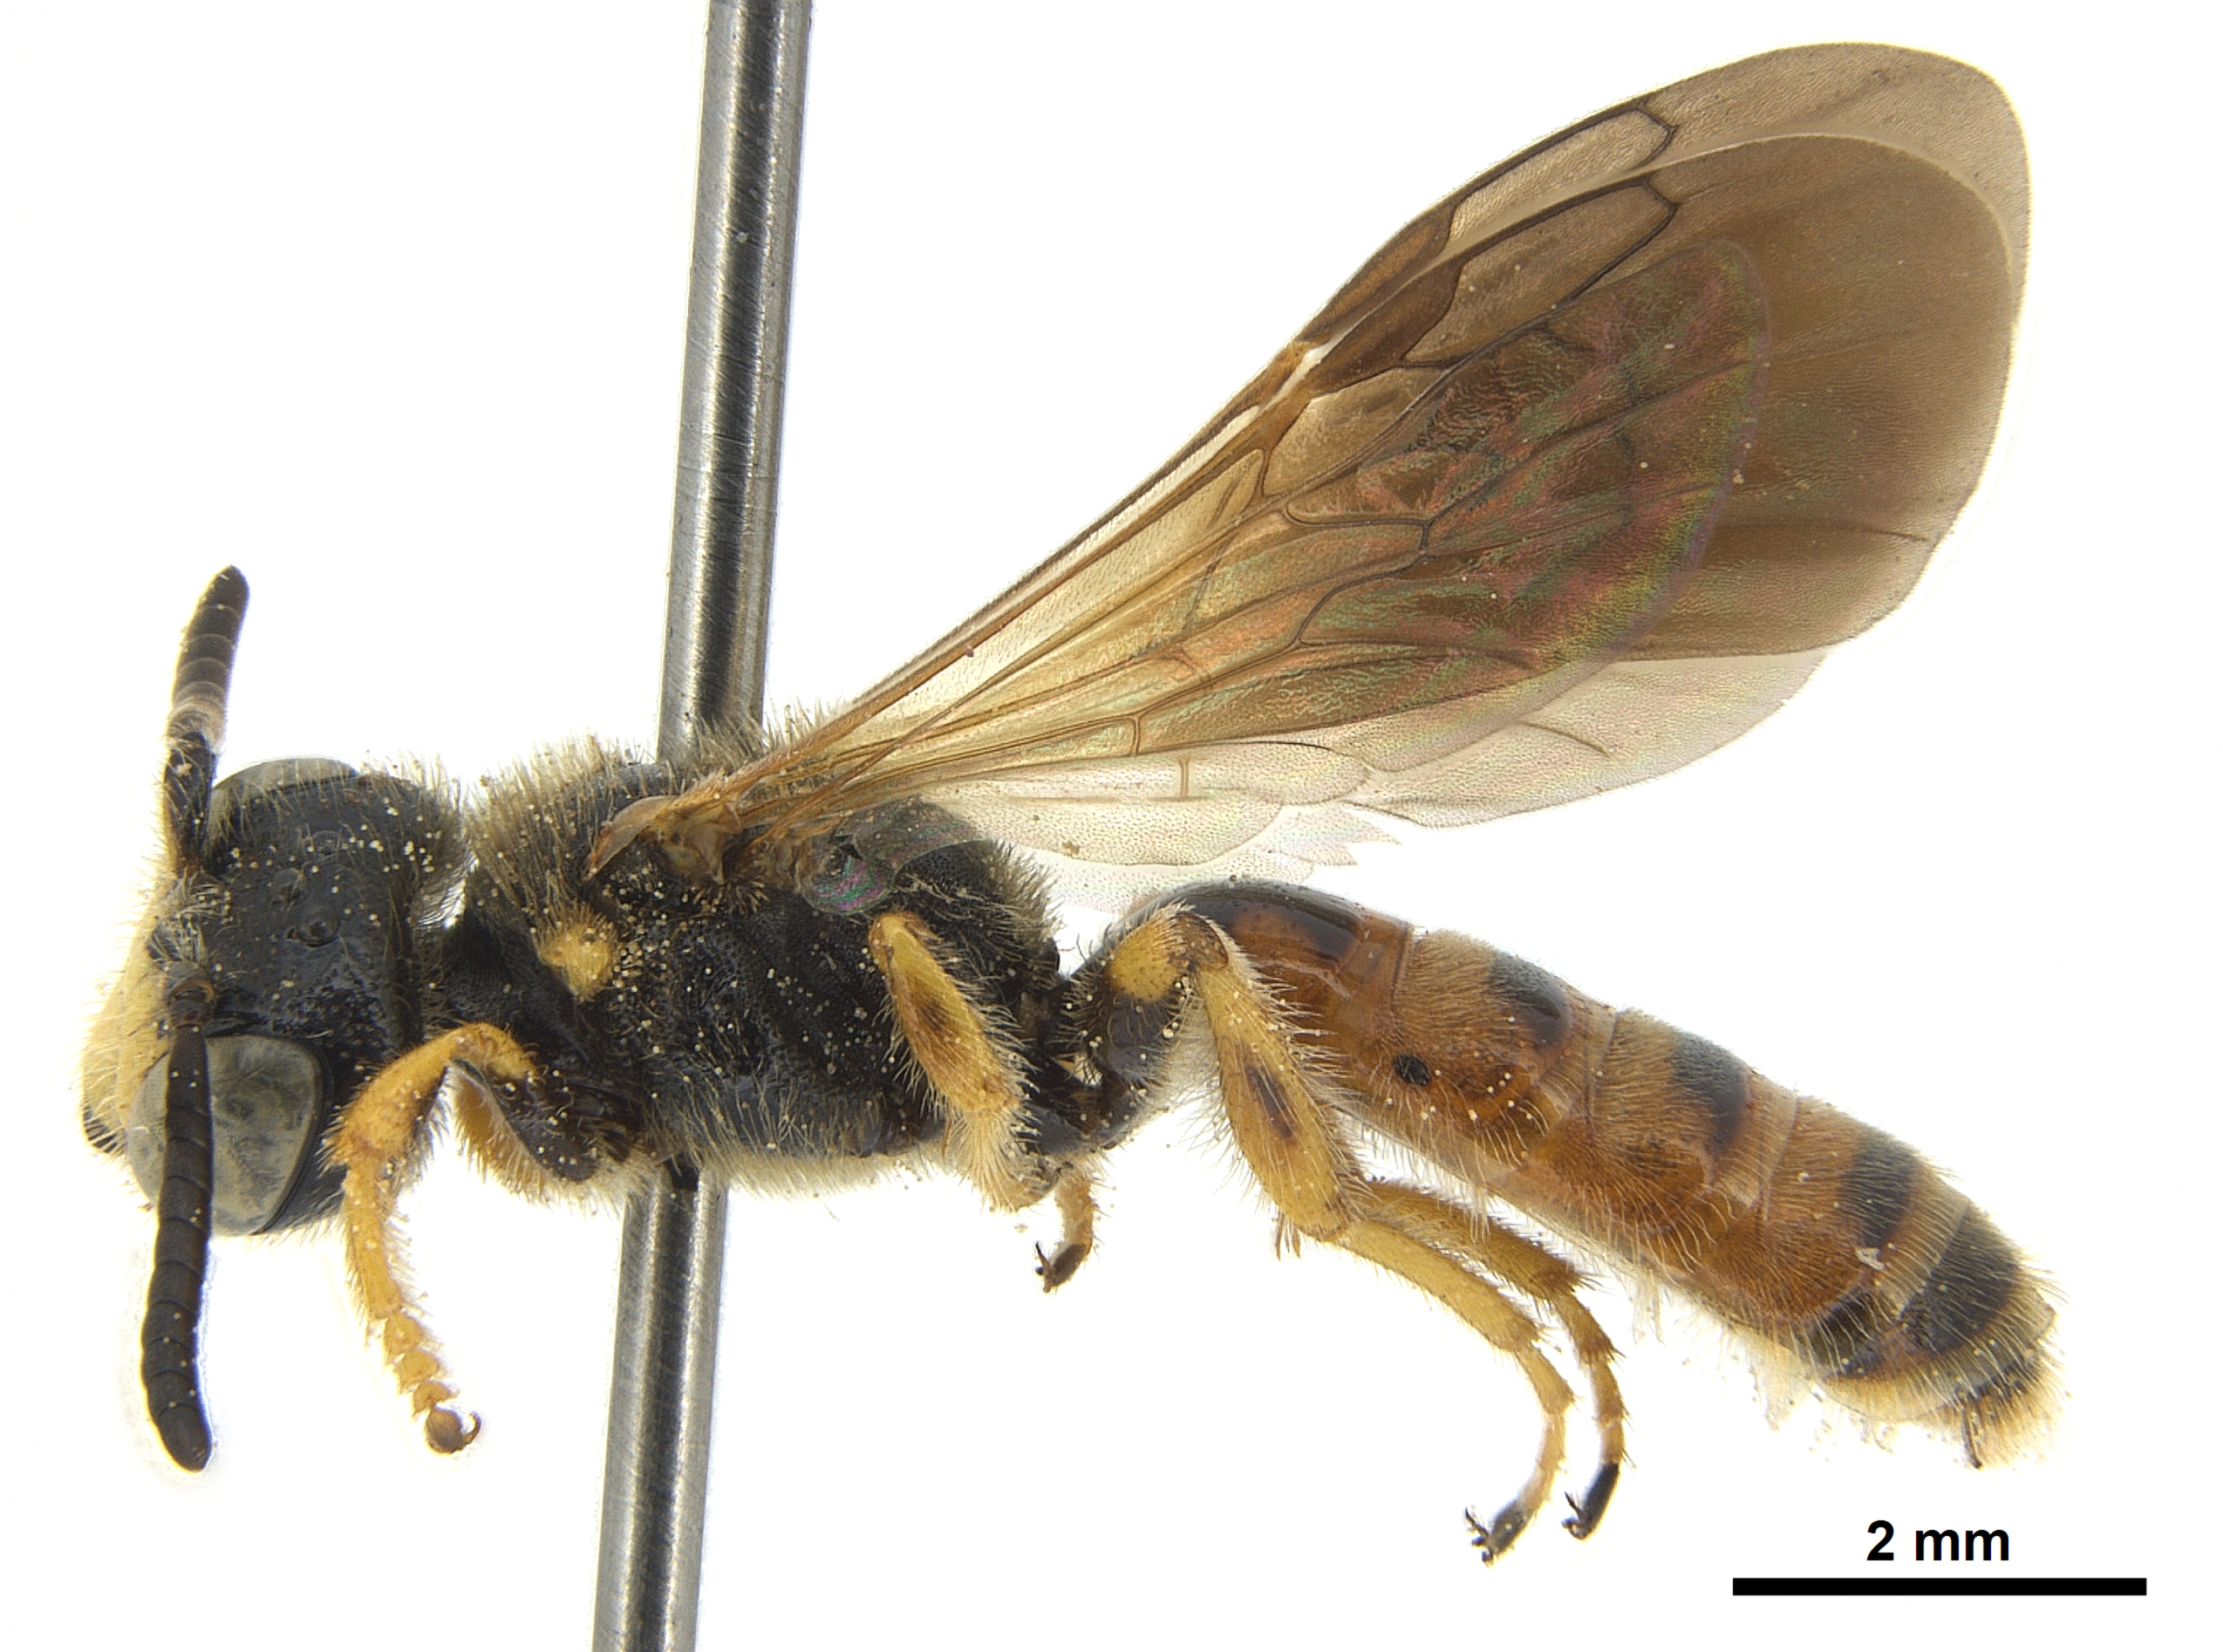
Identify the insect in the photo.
Protandrena verbesinae
